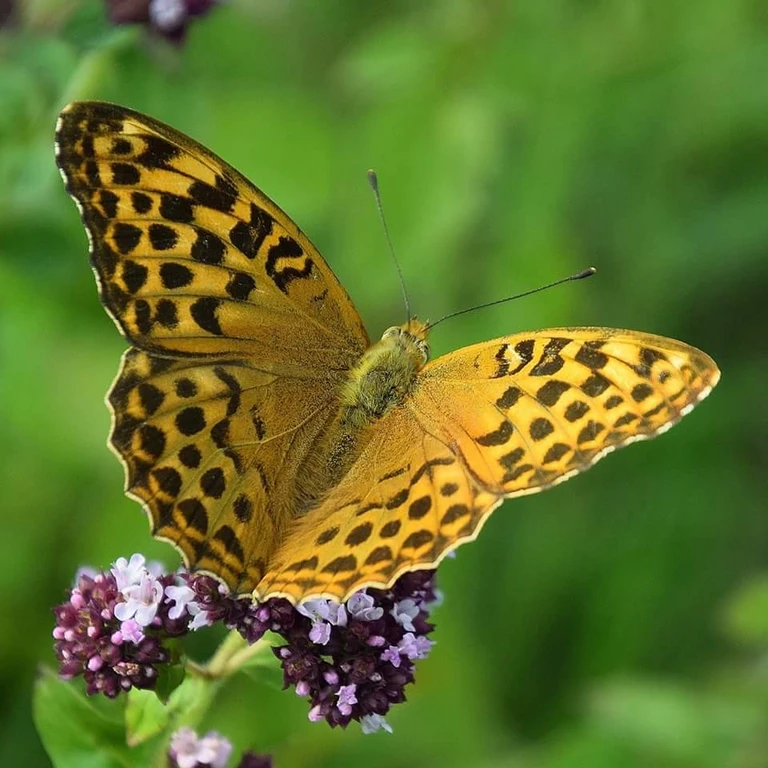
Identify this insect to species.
Argynnis paphia
